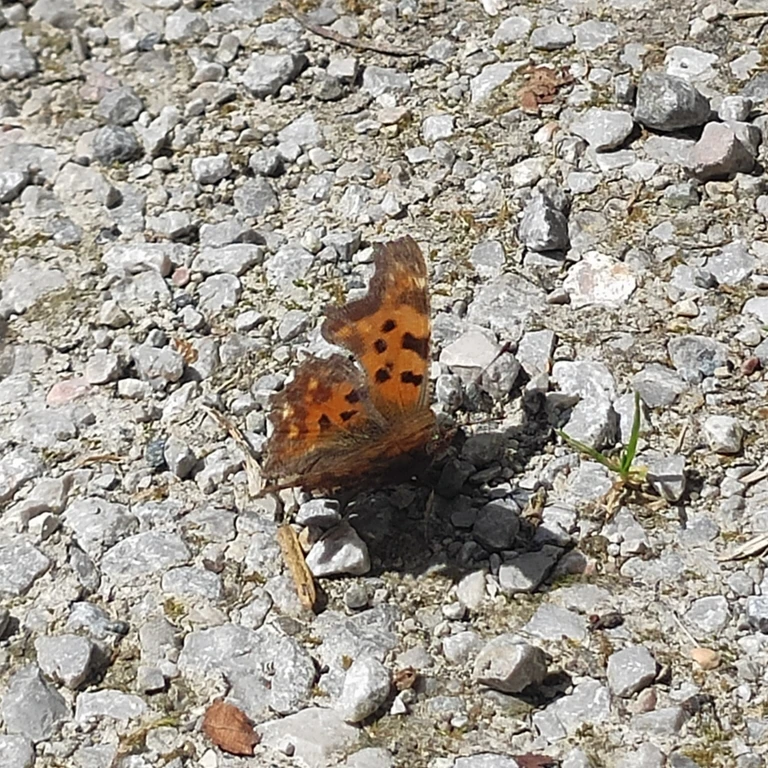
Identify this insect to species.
Polygonia c-album
